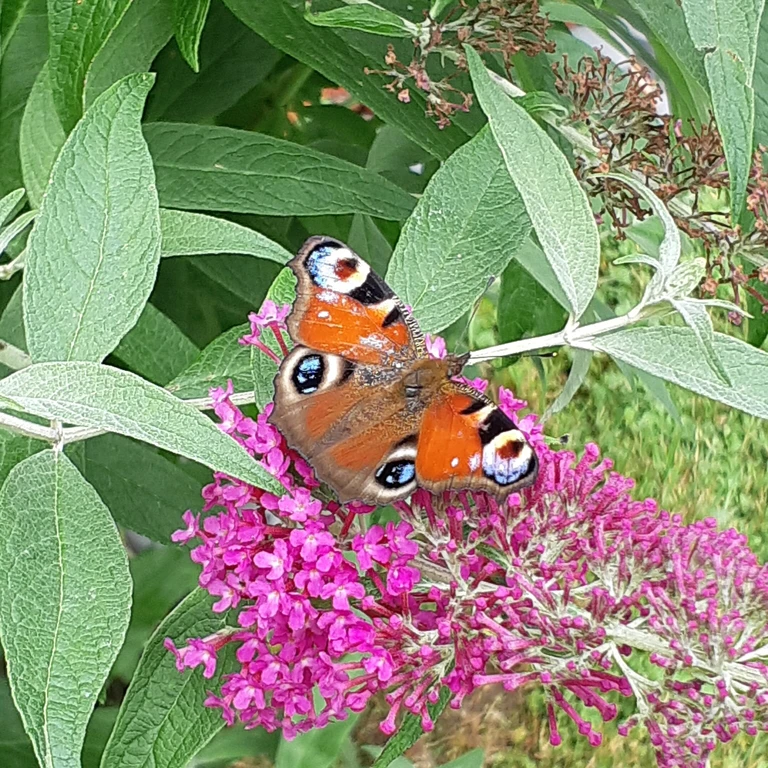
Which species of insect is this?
Aglais io
